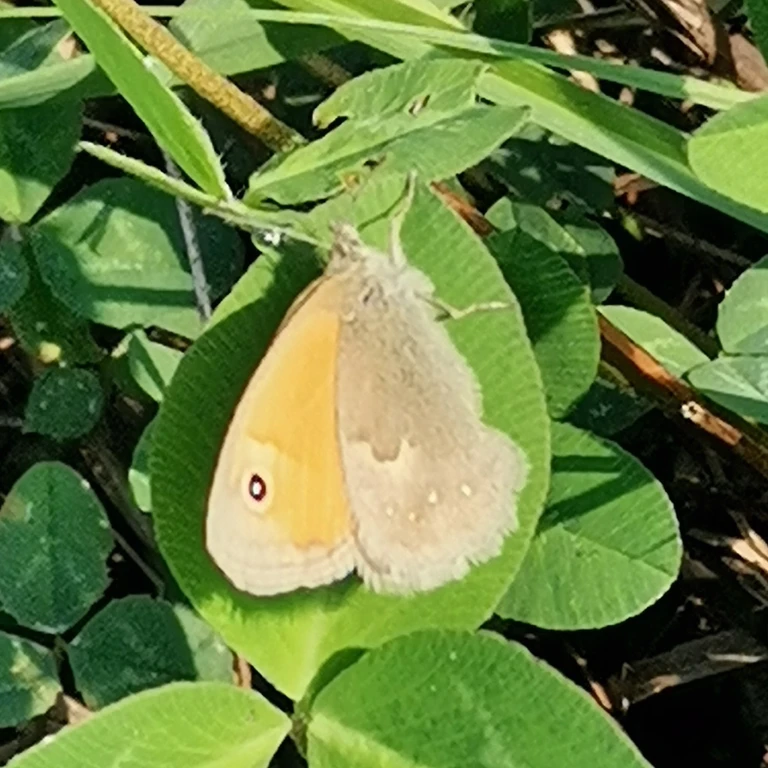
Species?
Coenonympha pamphilus
